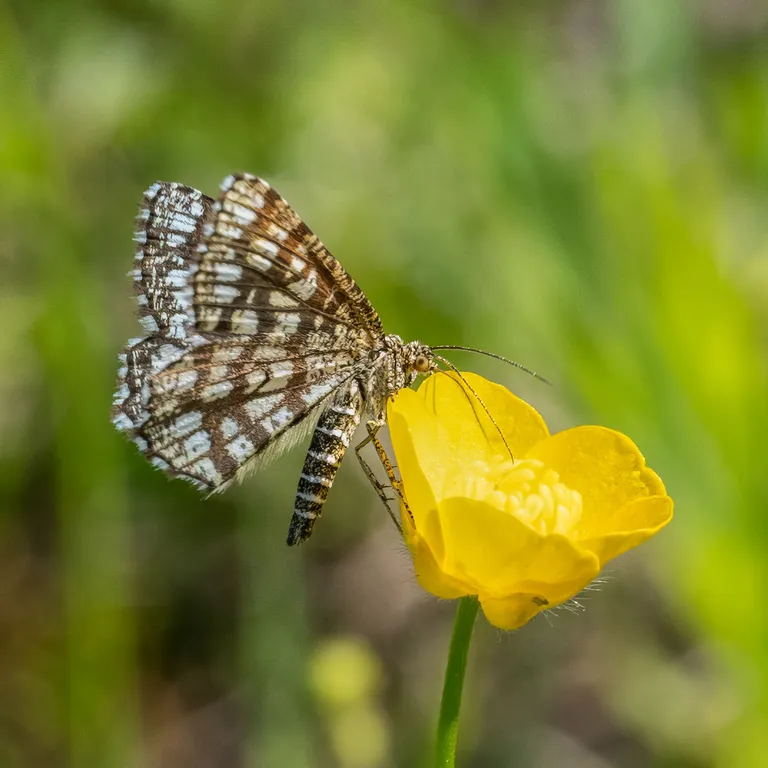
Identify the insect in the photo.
Chiasmia clathrata
